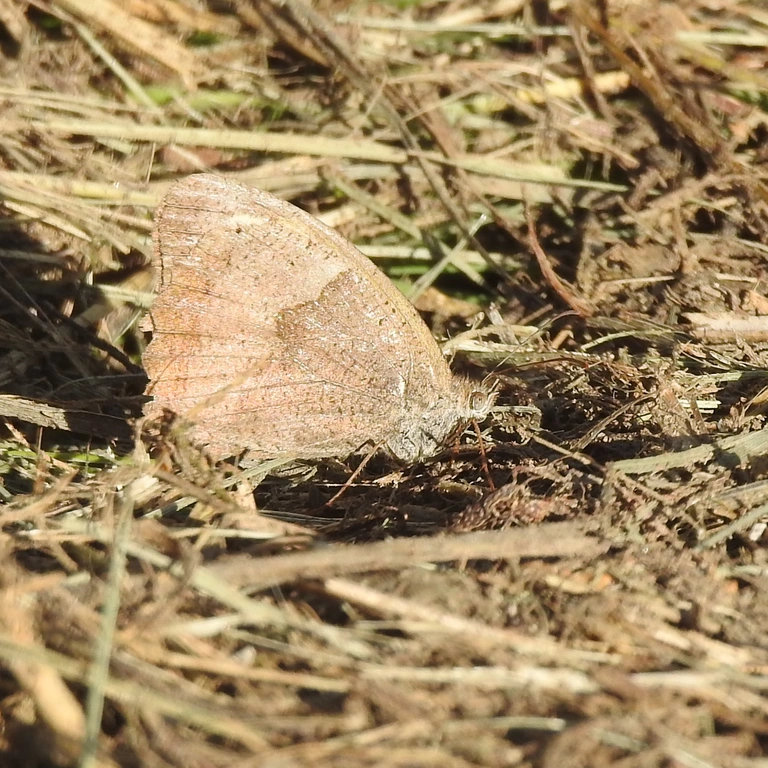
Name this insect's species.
Maniola jurtina
